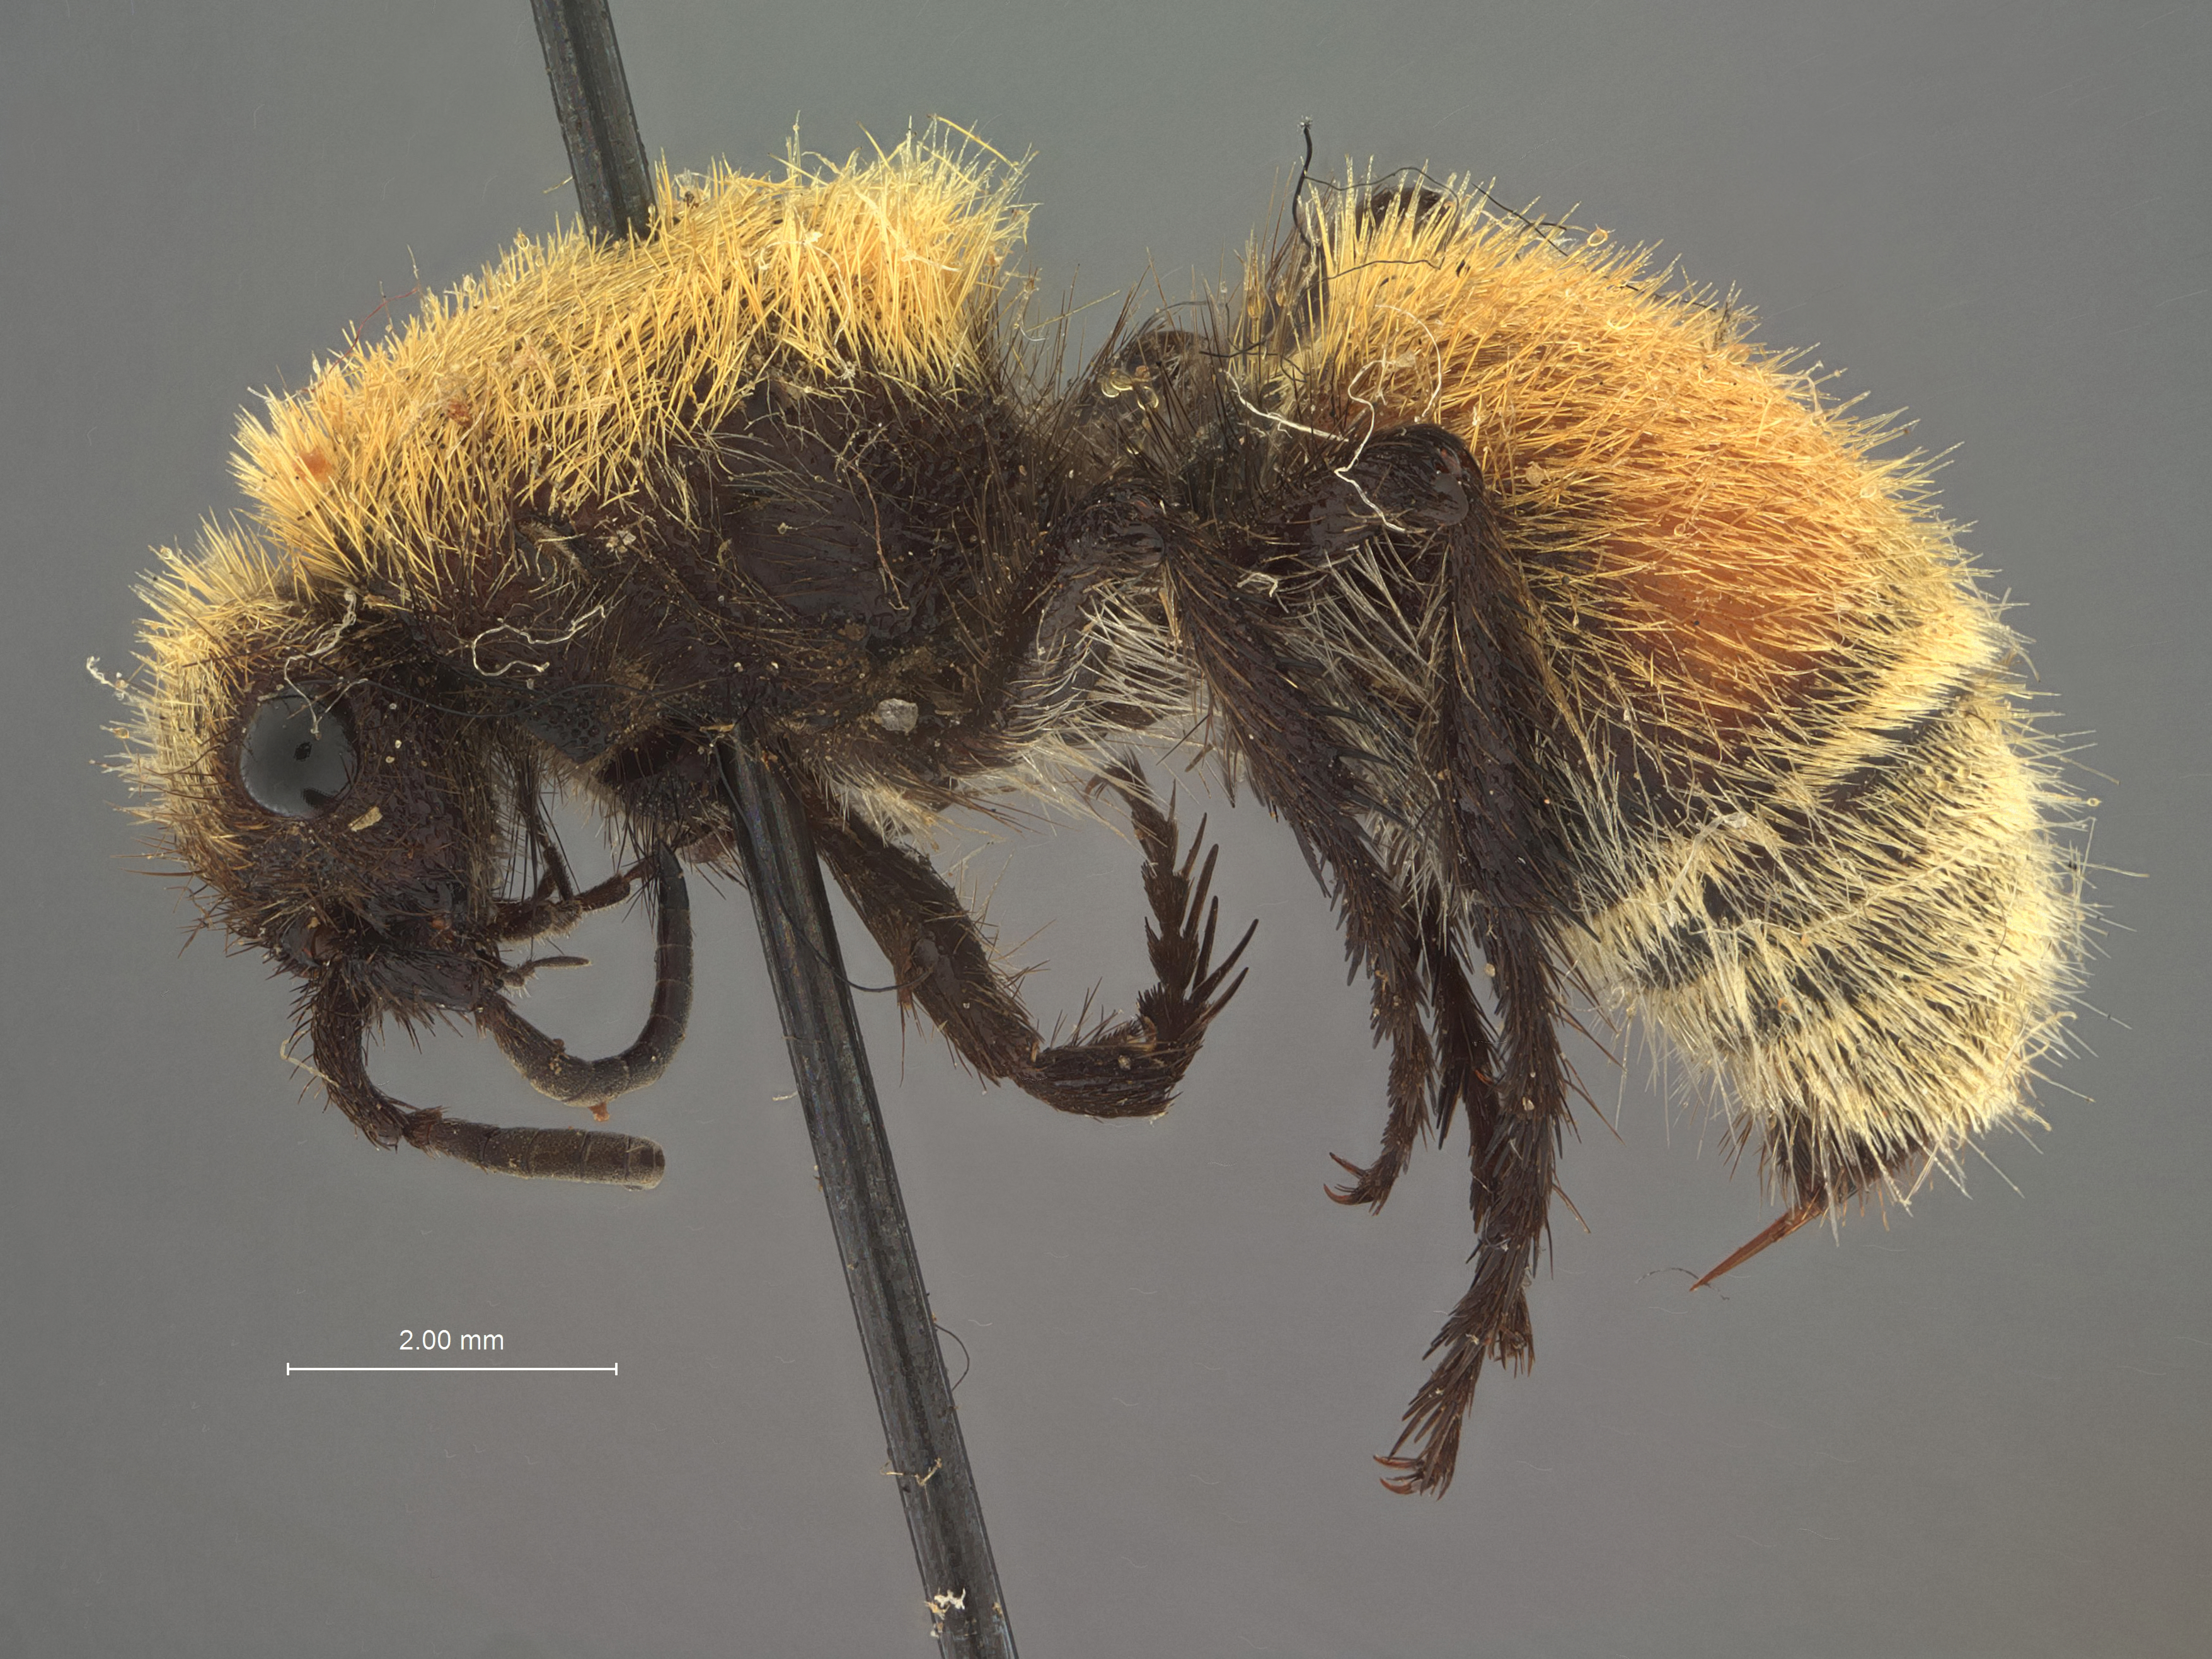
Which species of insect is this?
Dasymutilla sulcatulla
